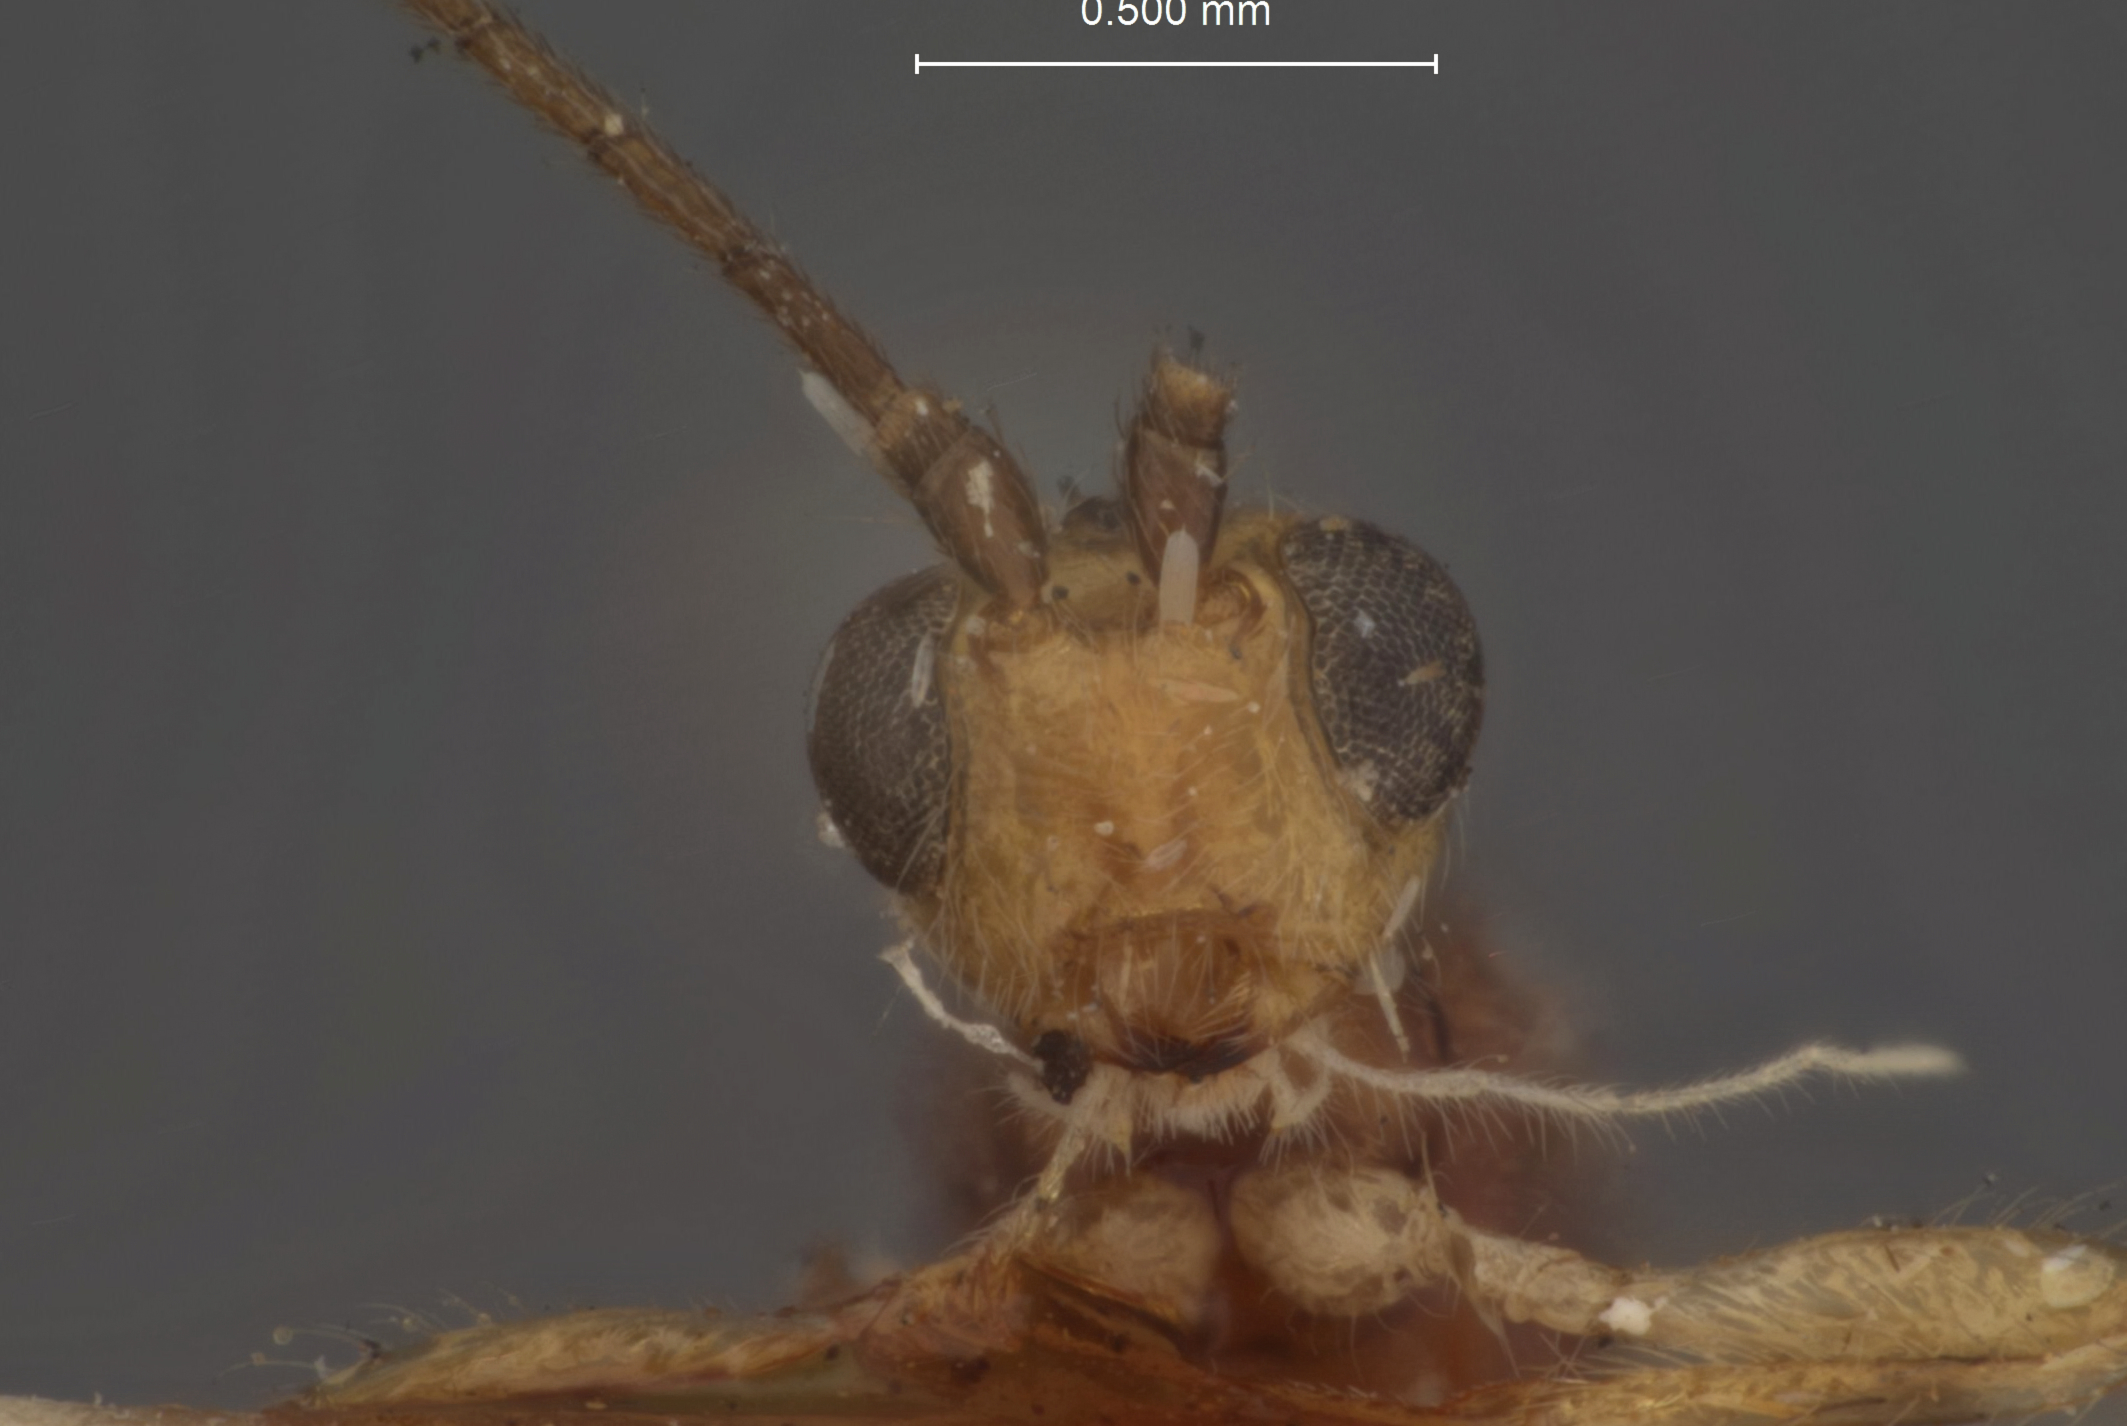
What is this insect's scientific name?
Spathius eridamus
